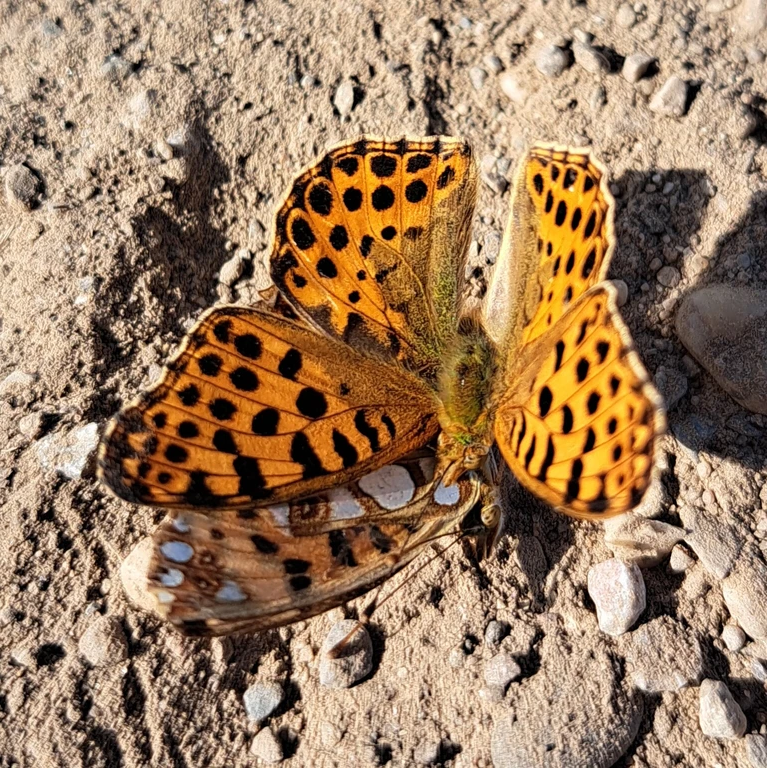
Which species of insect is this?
Issoria lathonia
